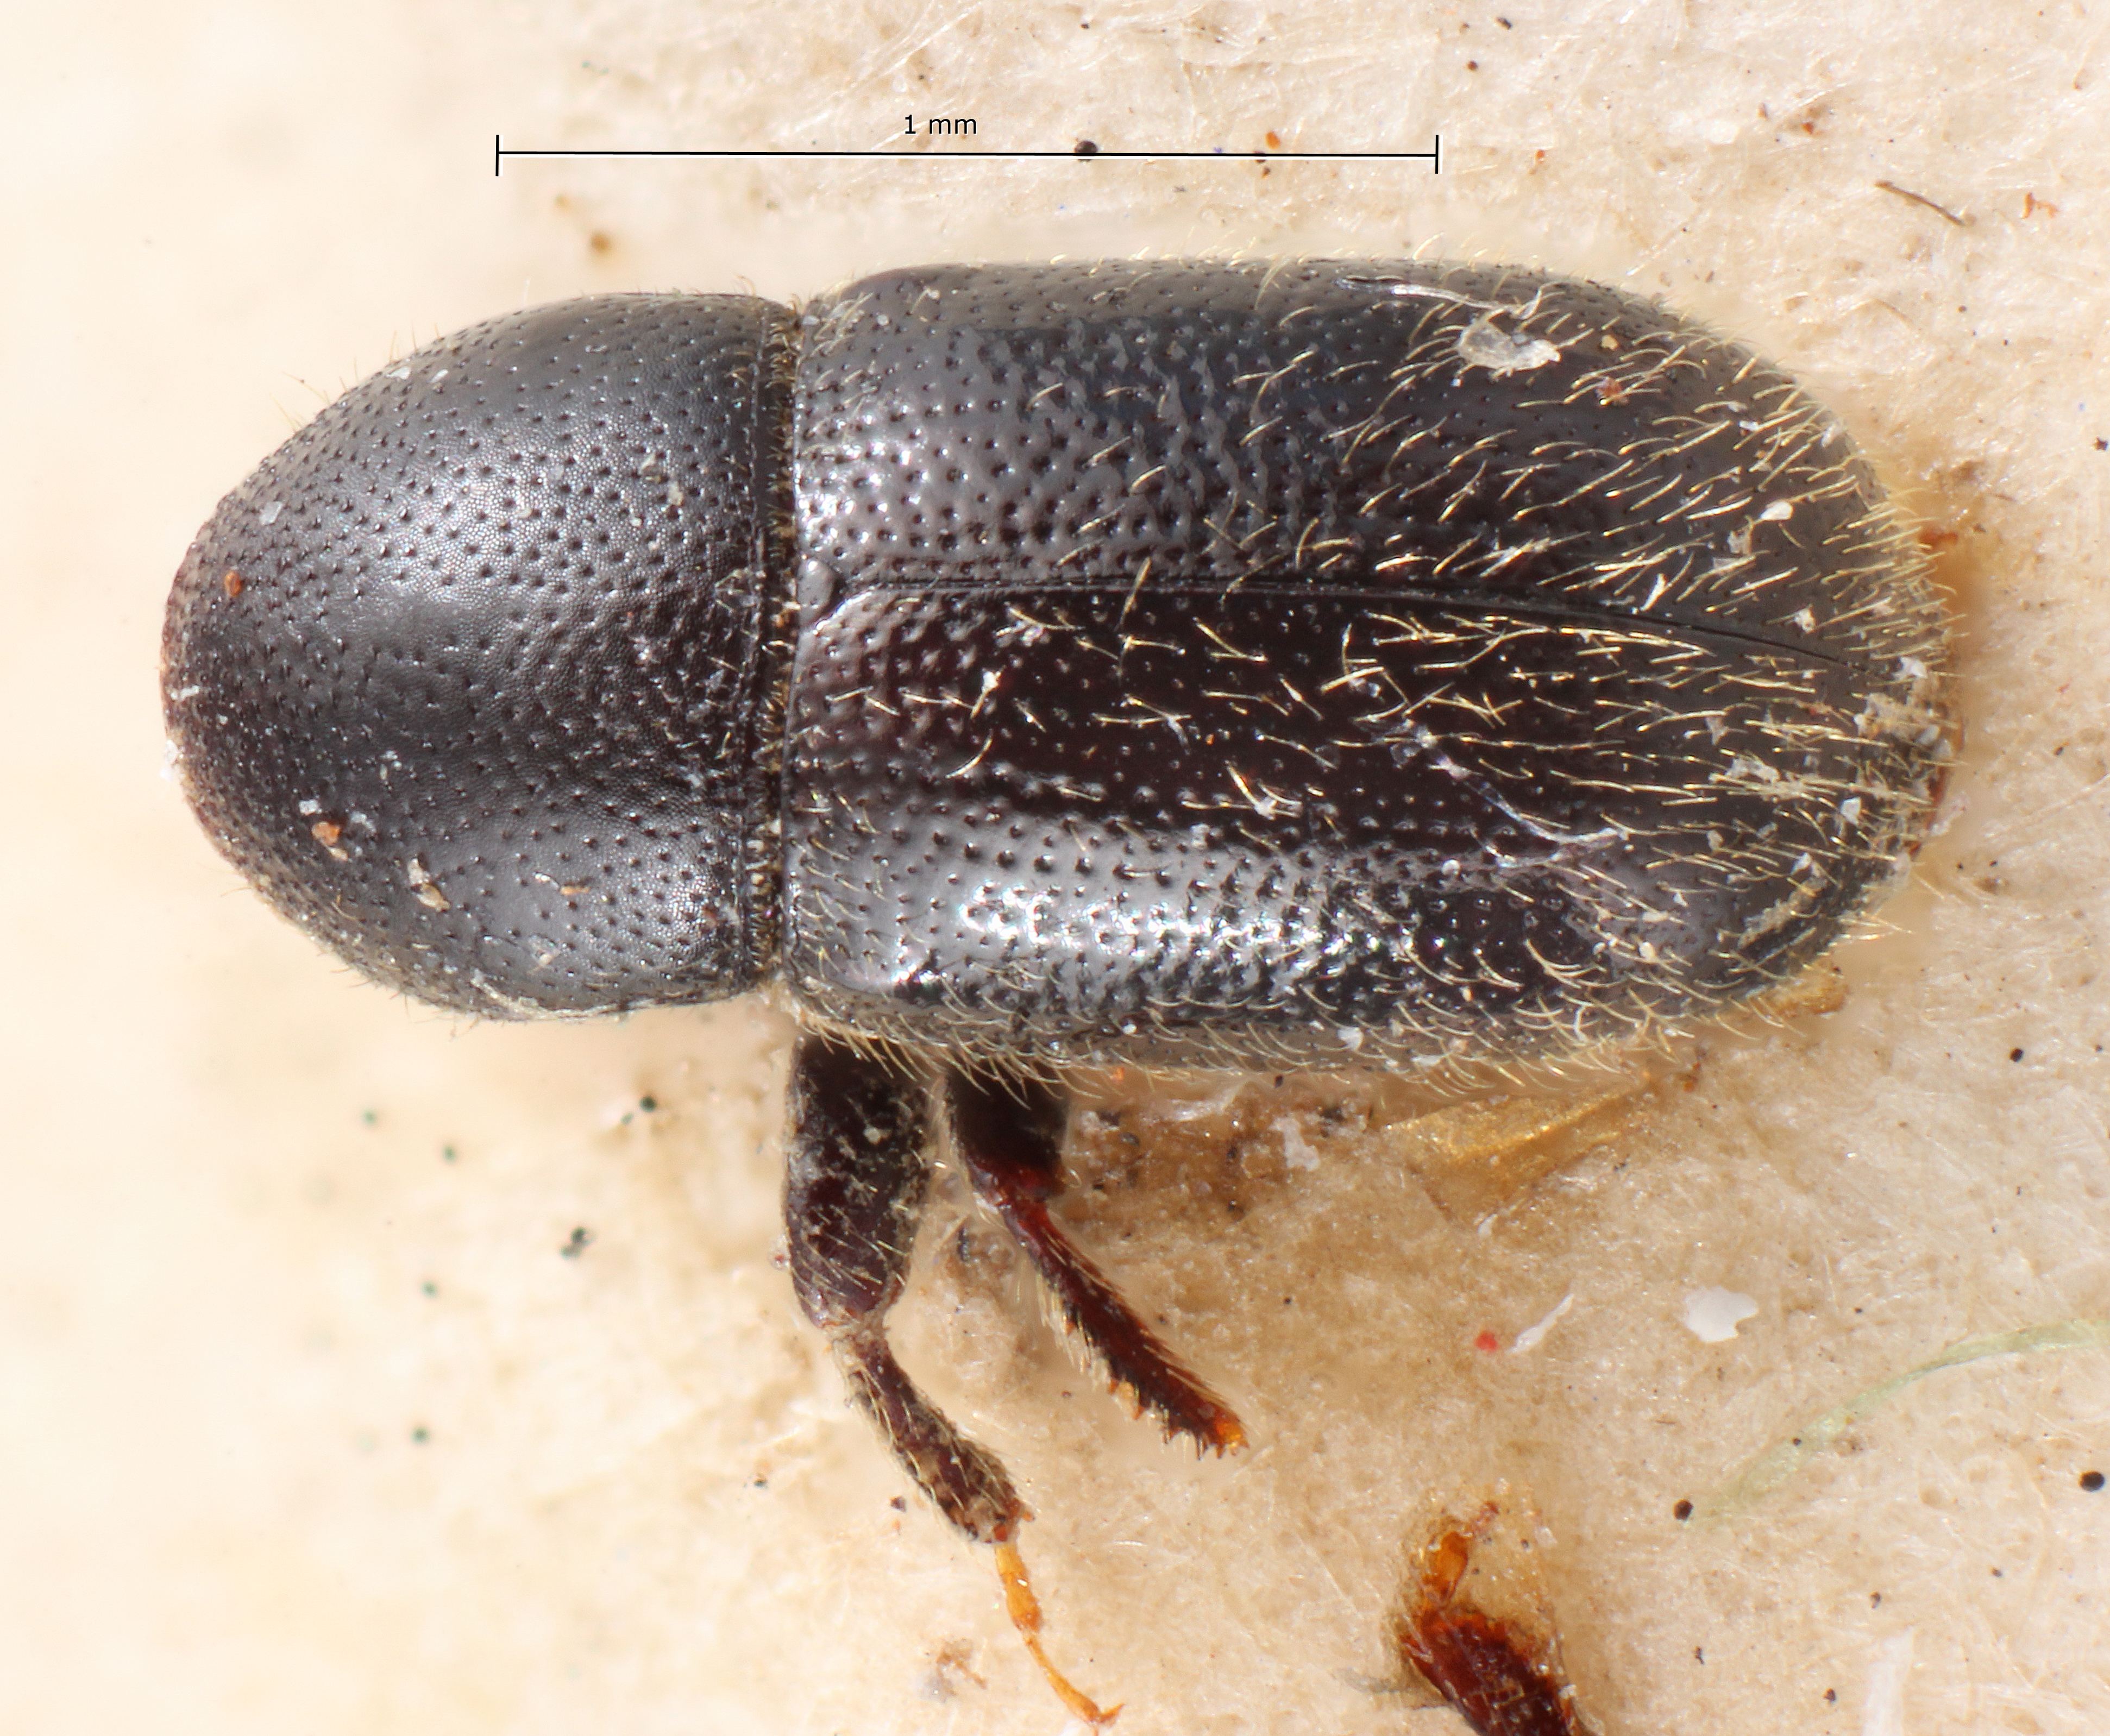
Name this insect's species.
Prionoscelis ater
